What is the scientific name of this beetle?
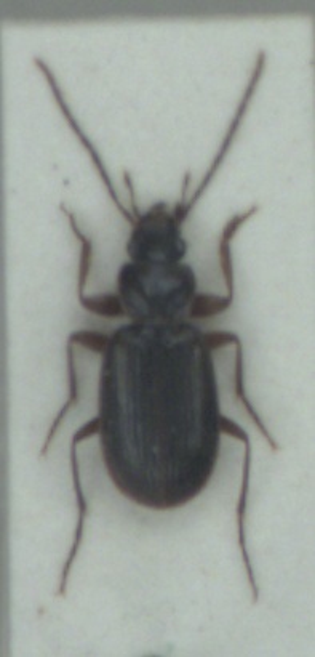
Badister dilatatus
